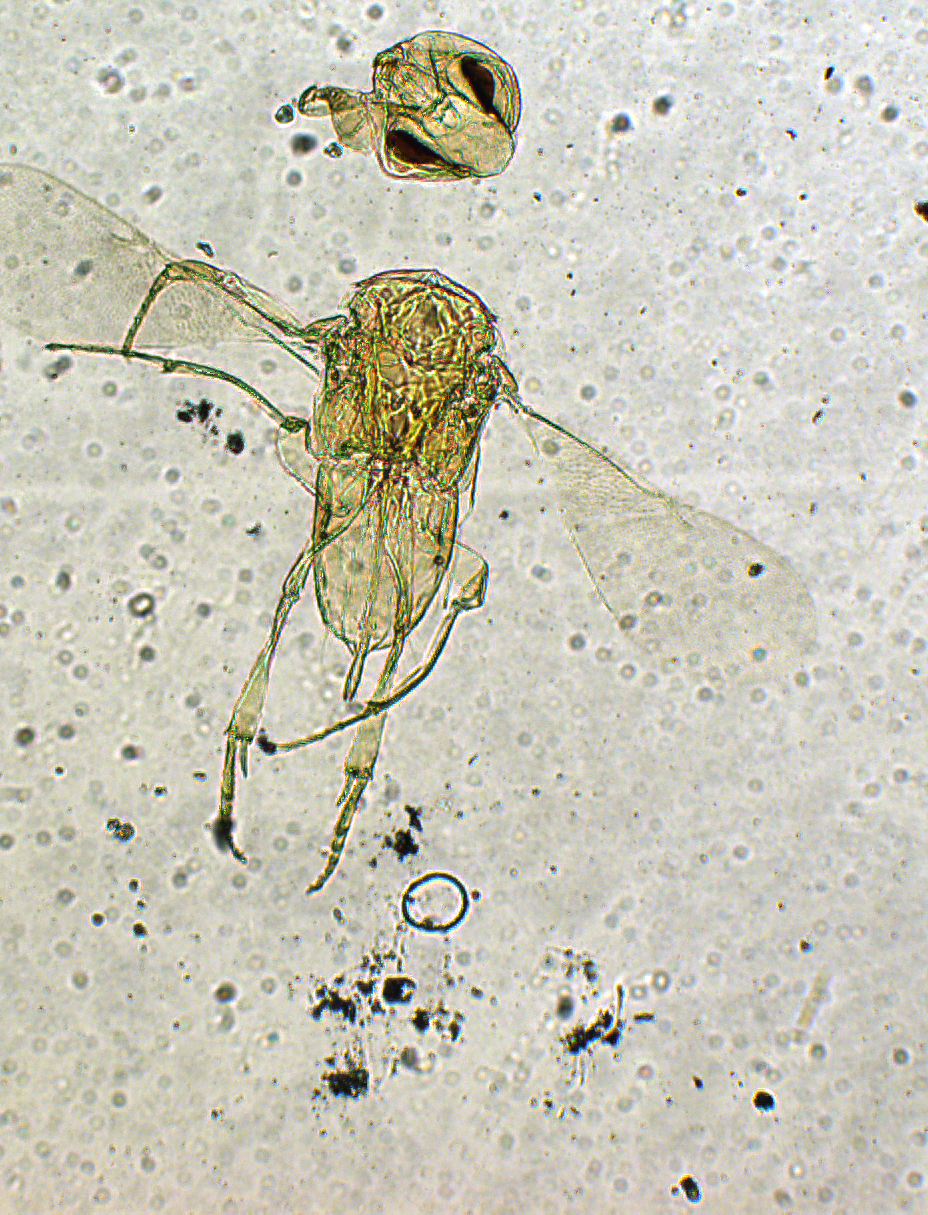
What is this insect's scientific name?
Acerophagus luteolus
